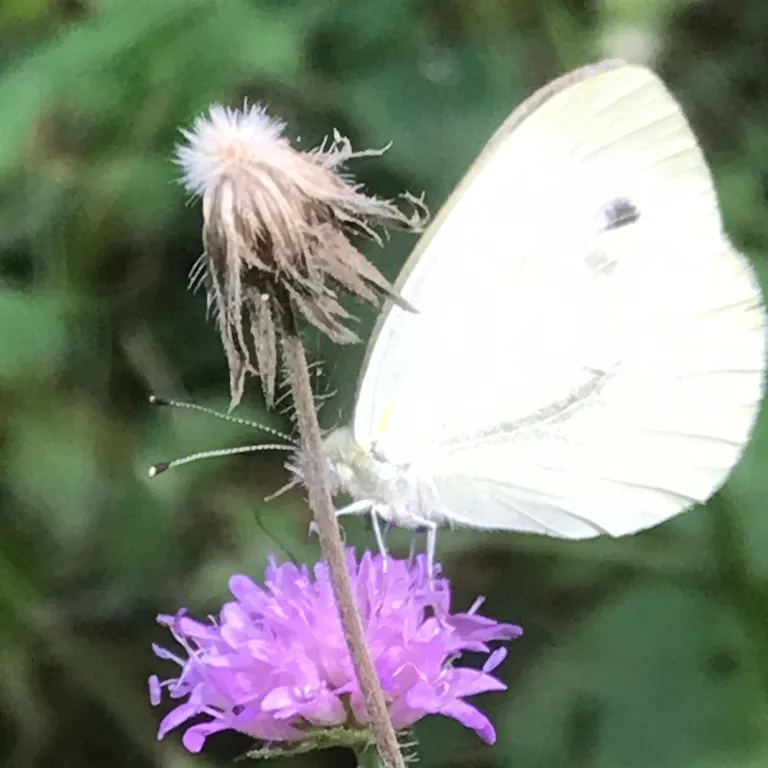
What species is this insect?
Pieris napi
